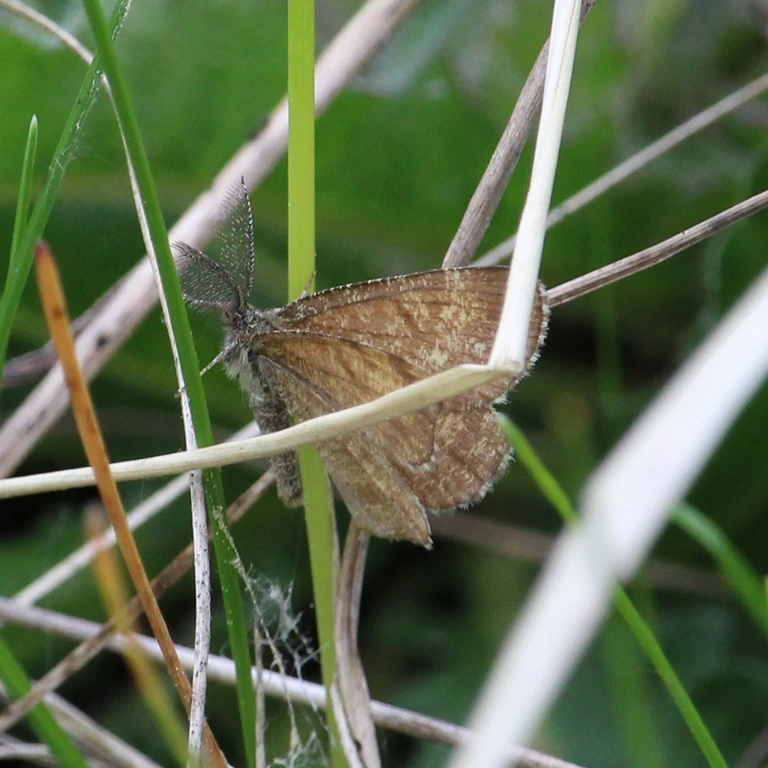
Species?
Ematurga atomaria
